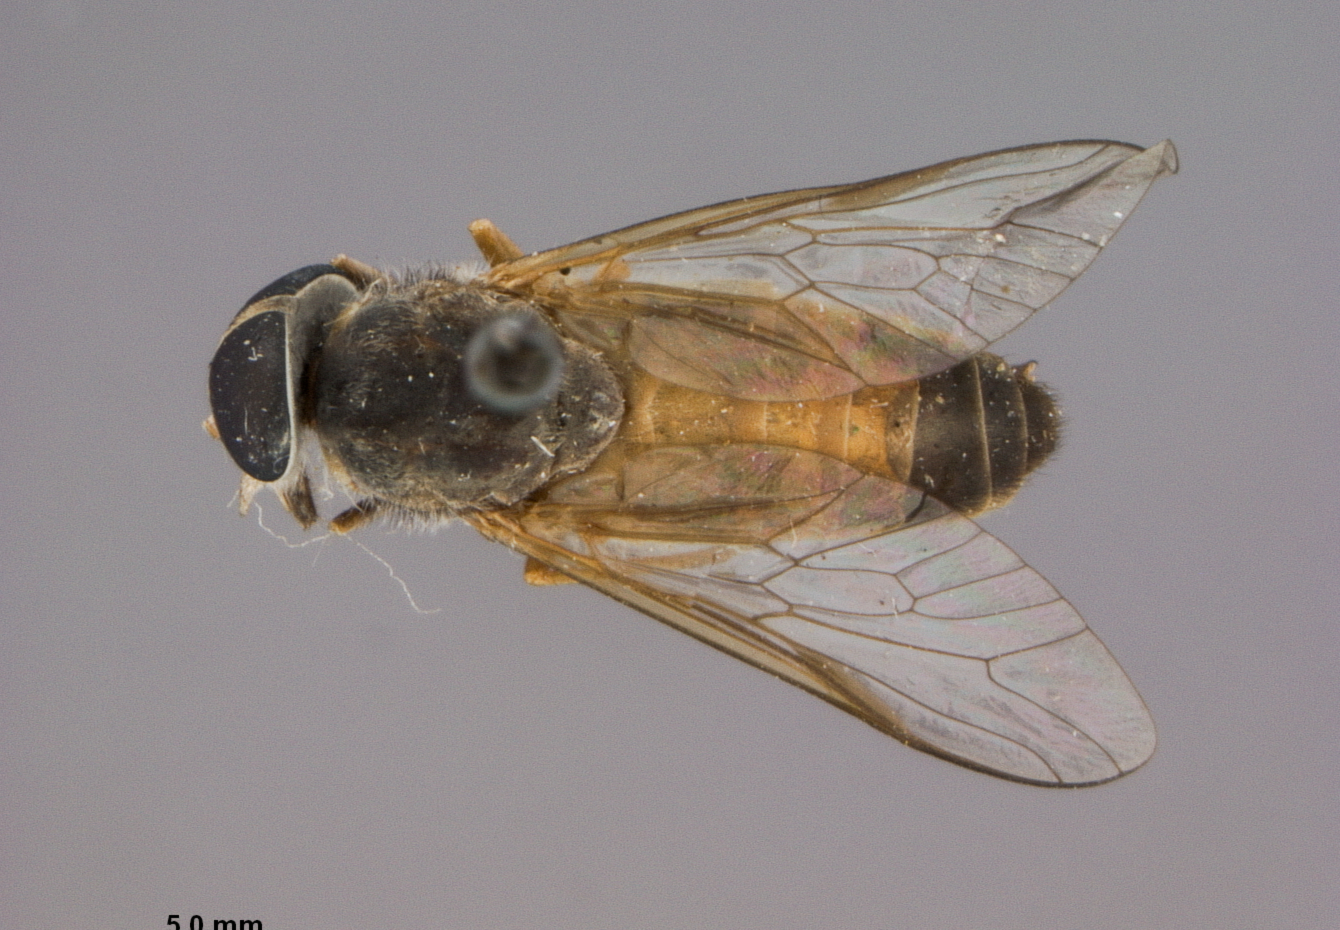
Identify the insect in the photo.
Tabanus cambodianus
